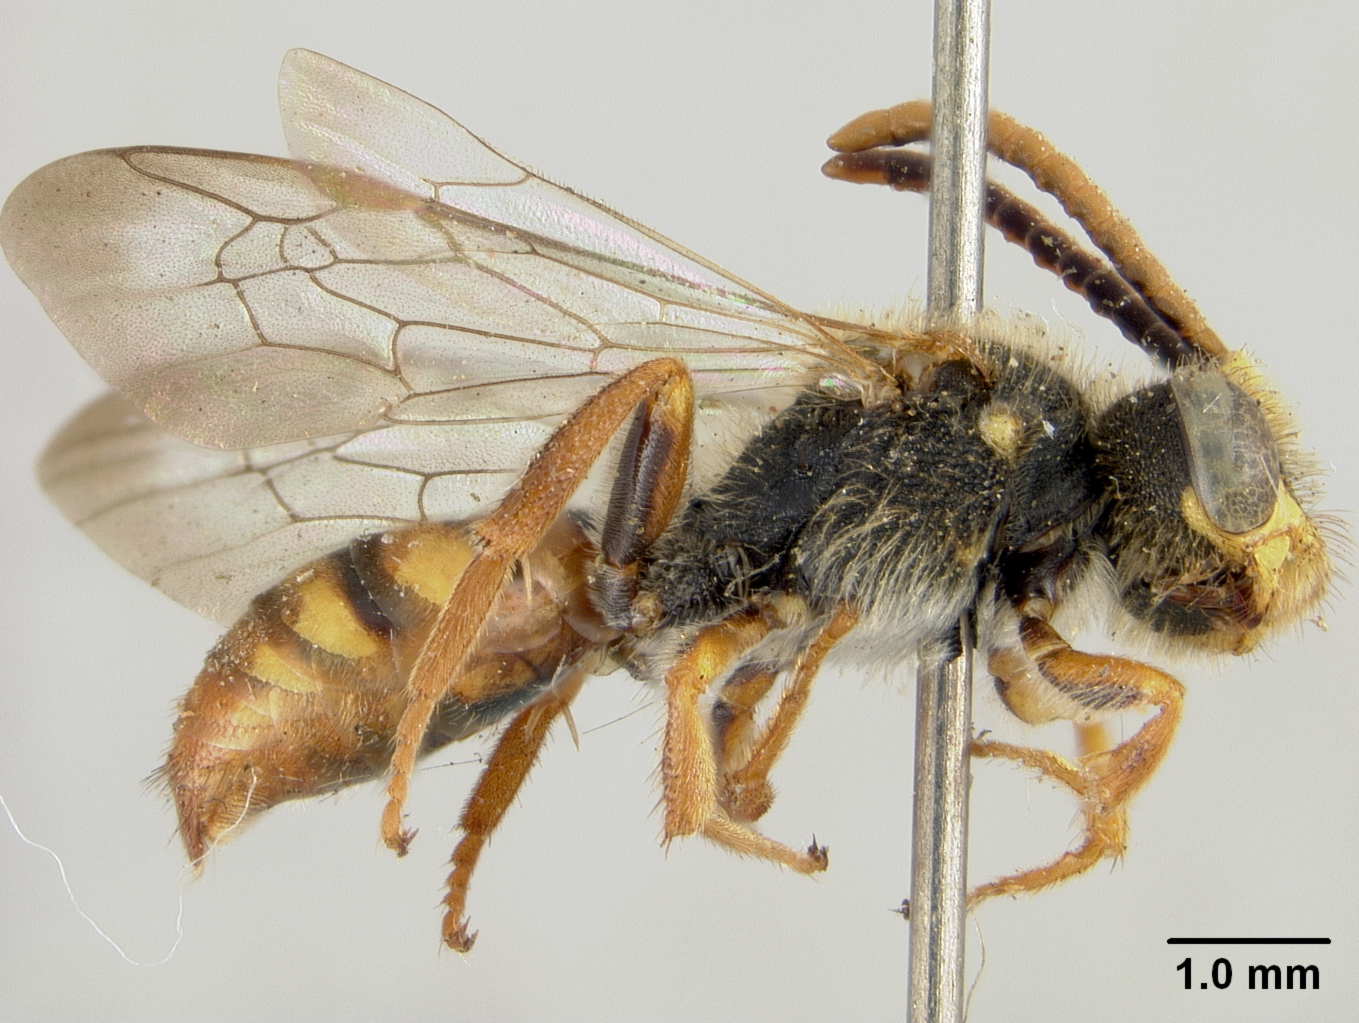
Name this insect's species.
Nomada odontocera
